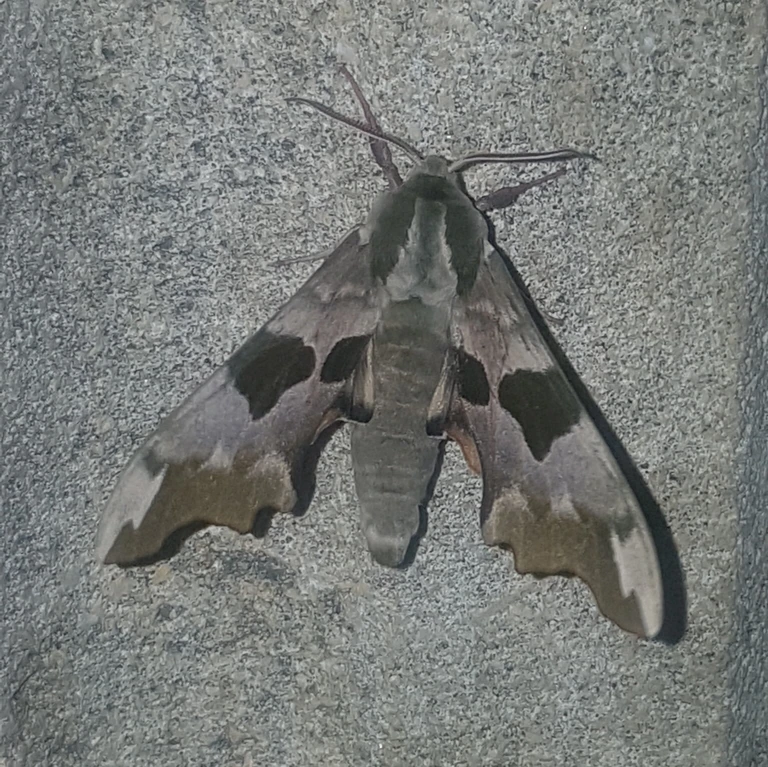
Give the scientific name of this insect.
Mimas tiliae
